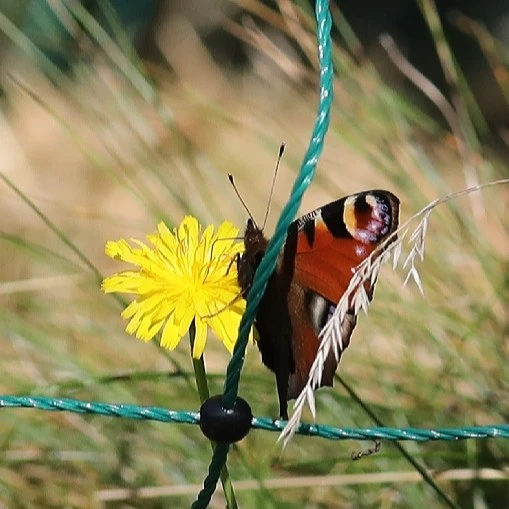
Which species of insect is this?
Aglais io
